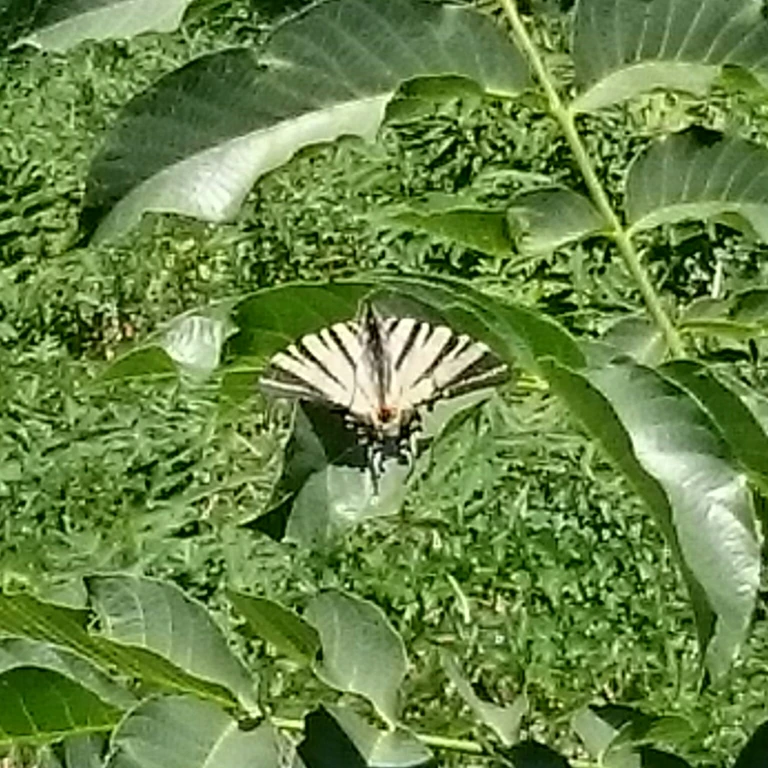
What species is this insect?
Iphiclides podalirius
